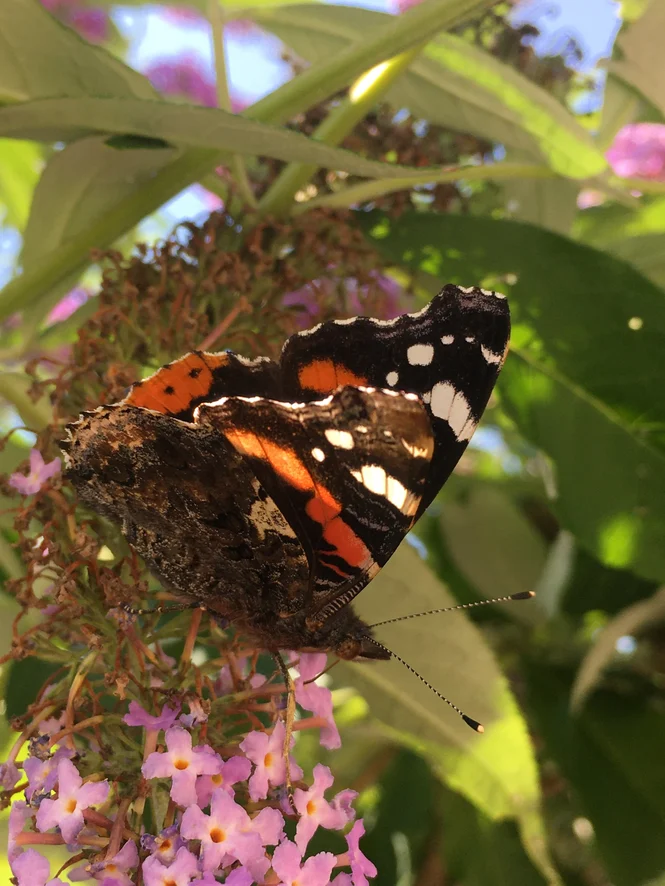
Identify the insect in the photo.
Vanessa atalanta
